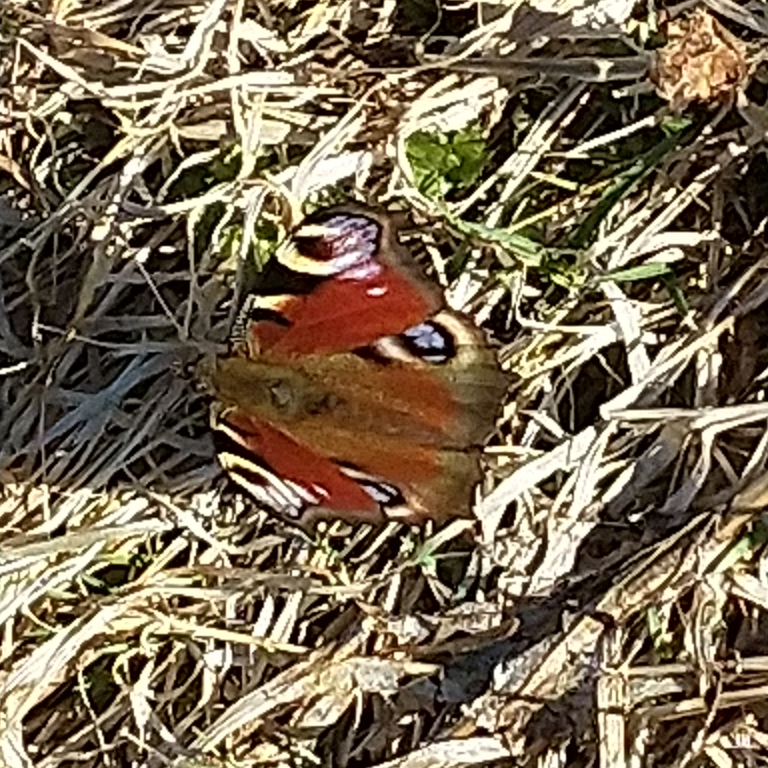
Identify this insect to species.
Aglais io
